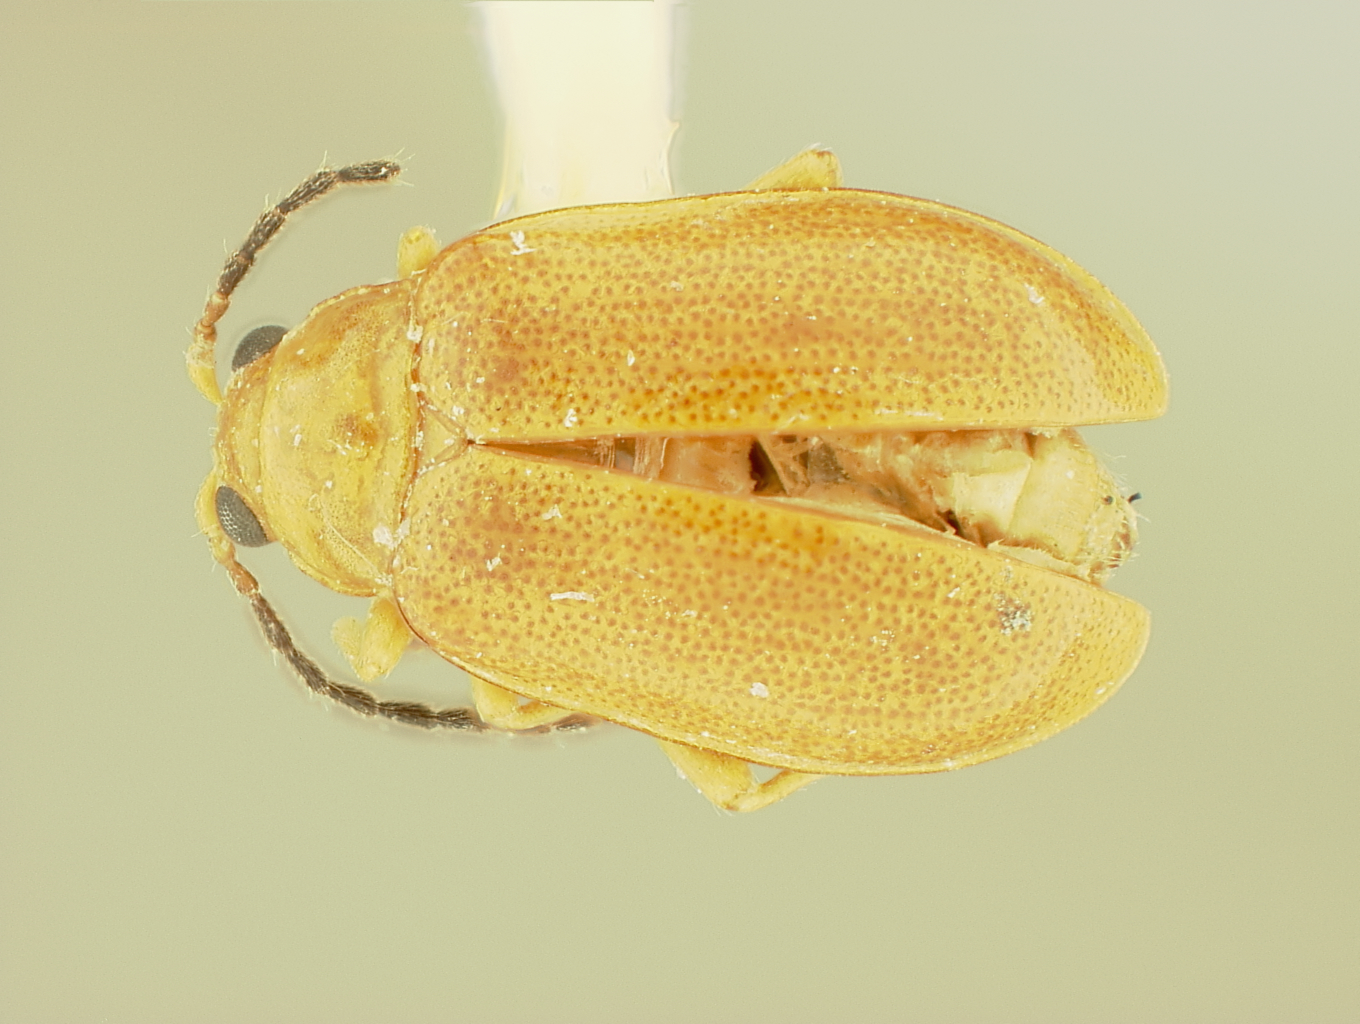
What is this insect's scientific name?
Lactica nigripes
